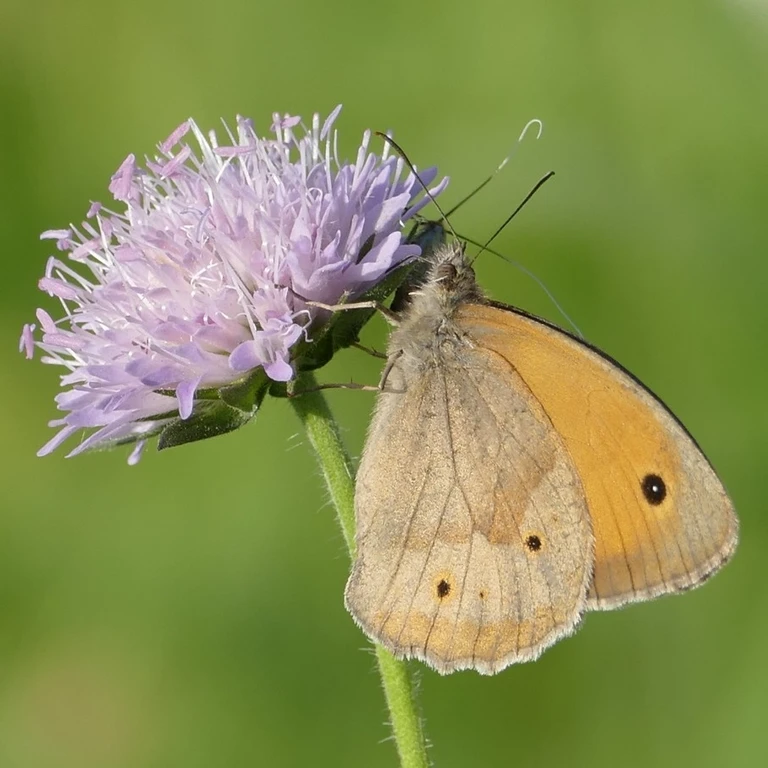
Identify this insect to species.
Maniola jurtina
